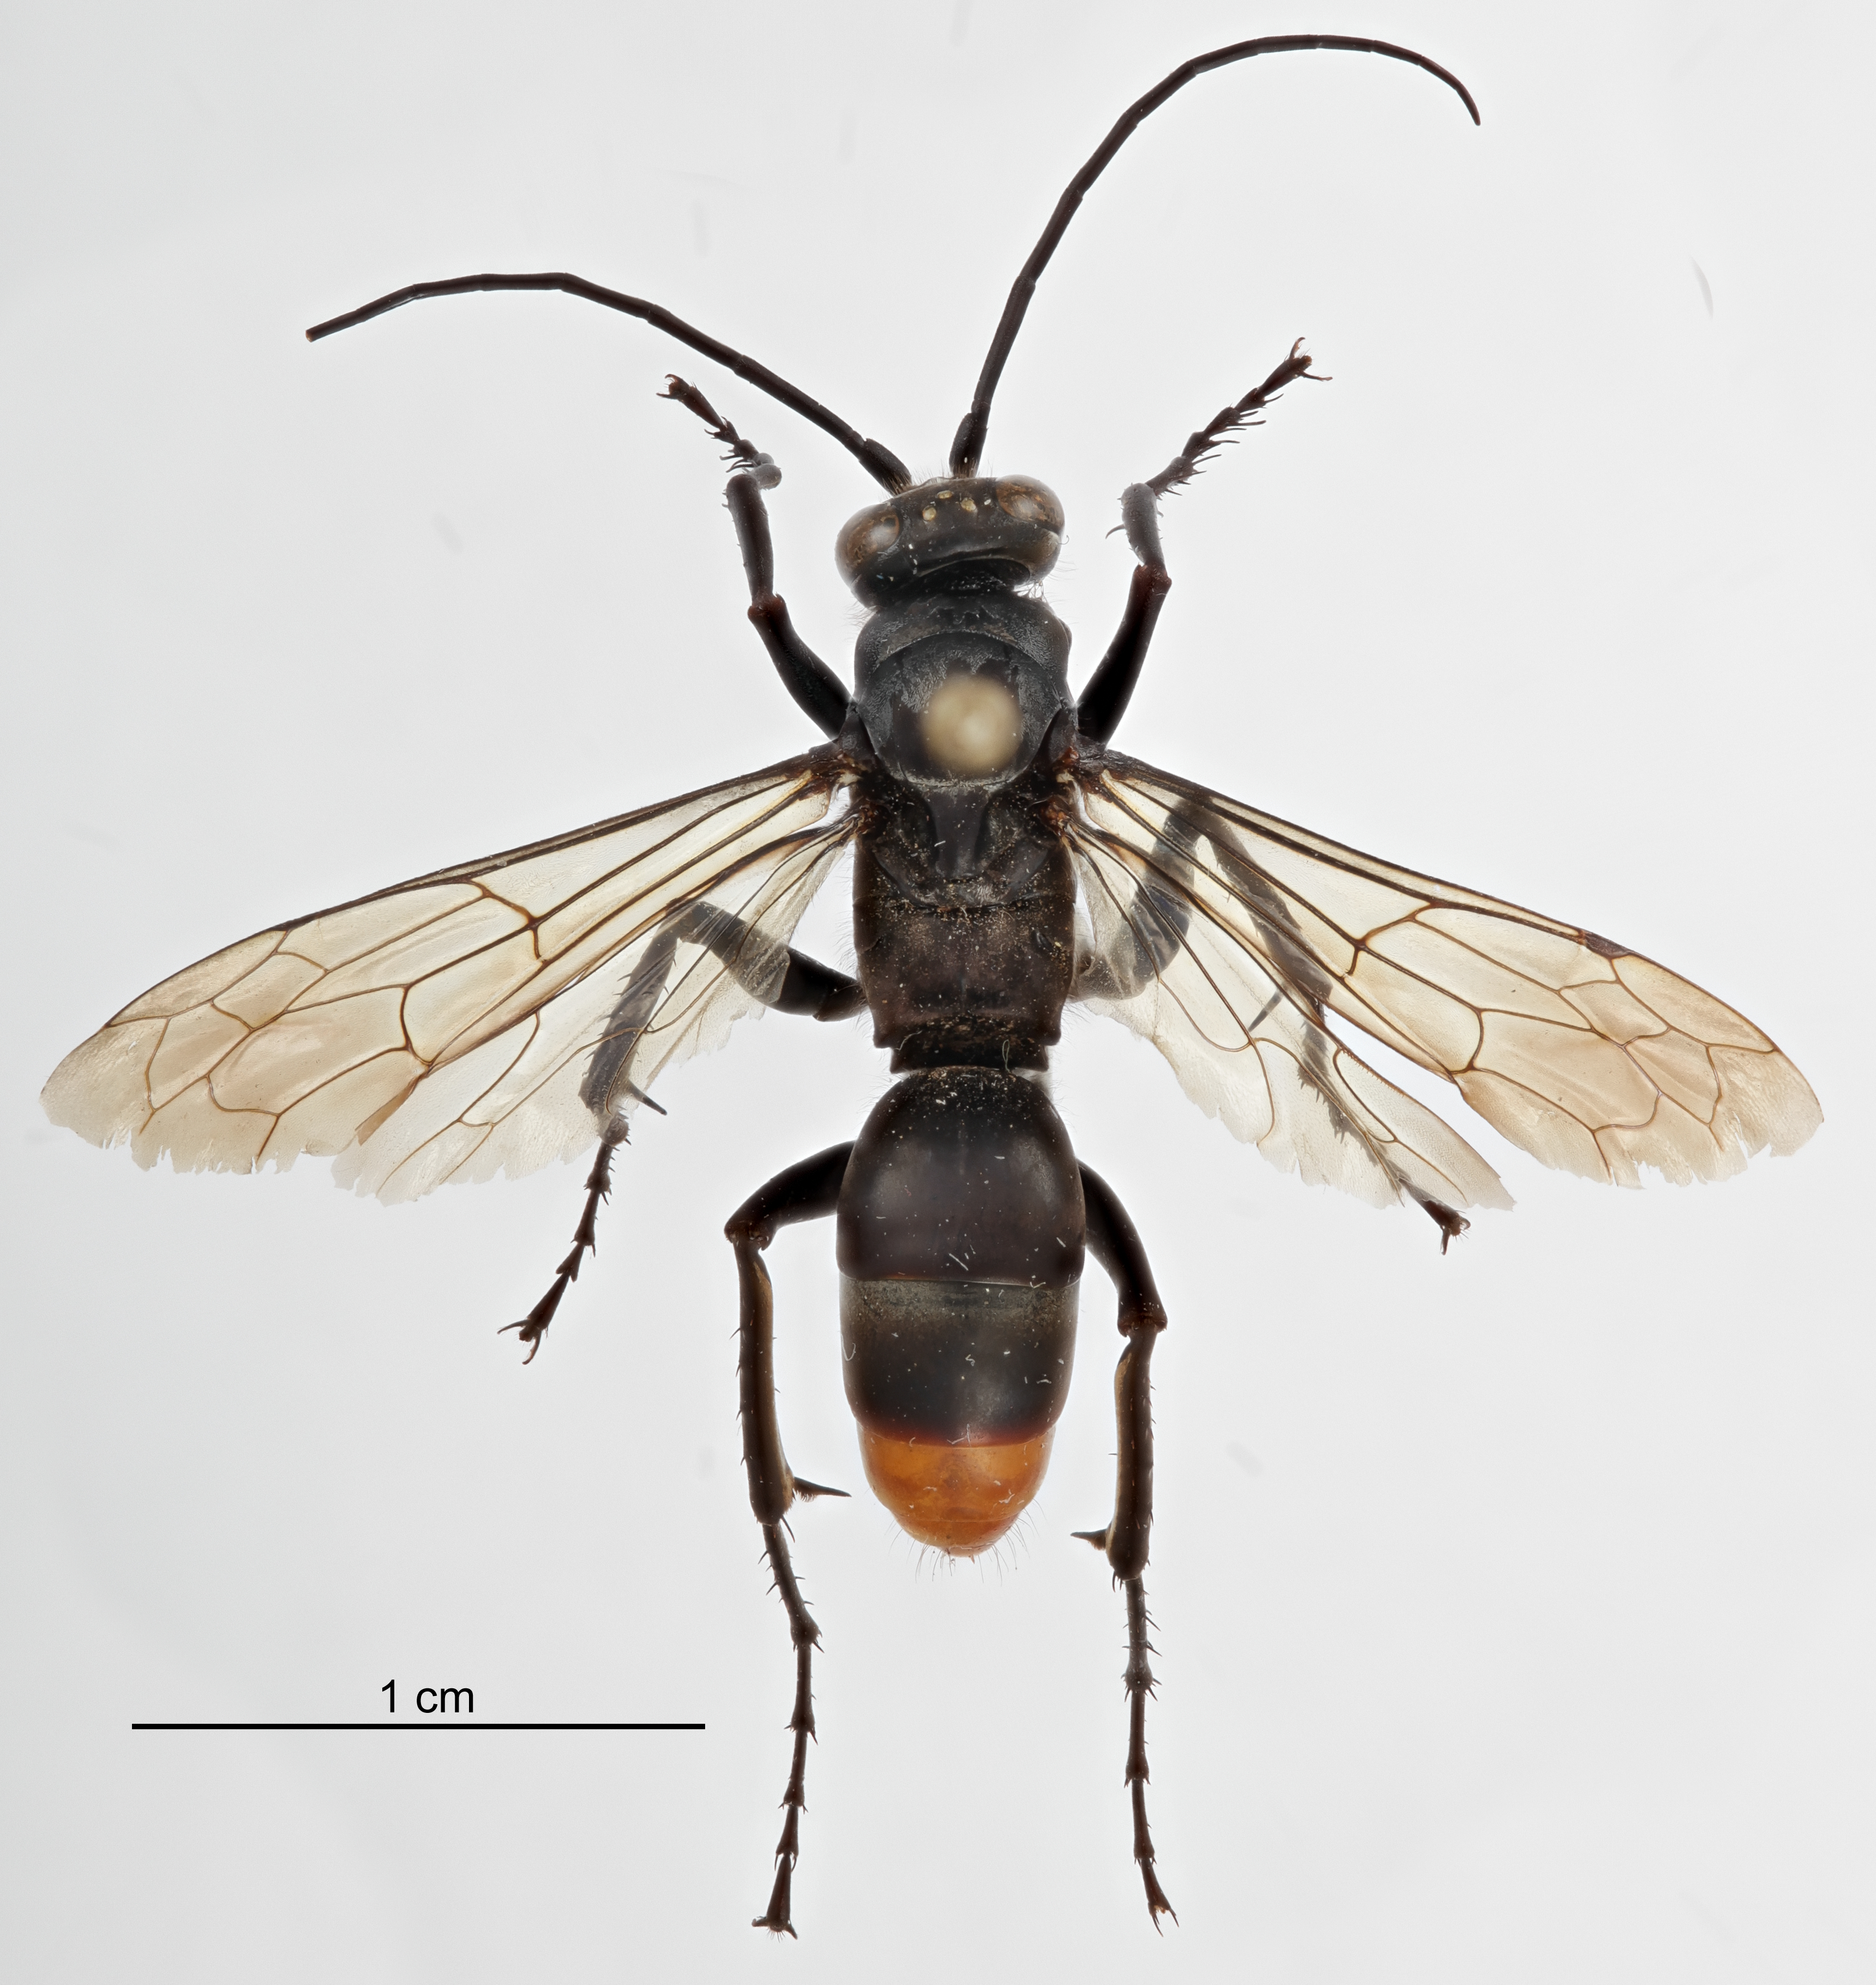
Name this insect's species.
Tachypompilus analis
